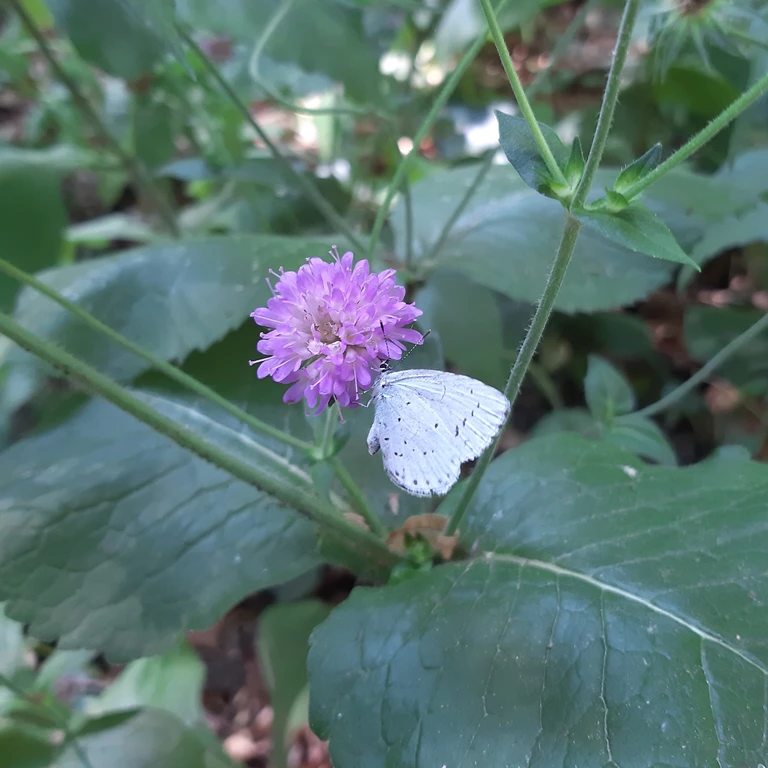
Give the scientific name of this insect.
Celastrina argiolus
